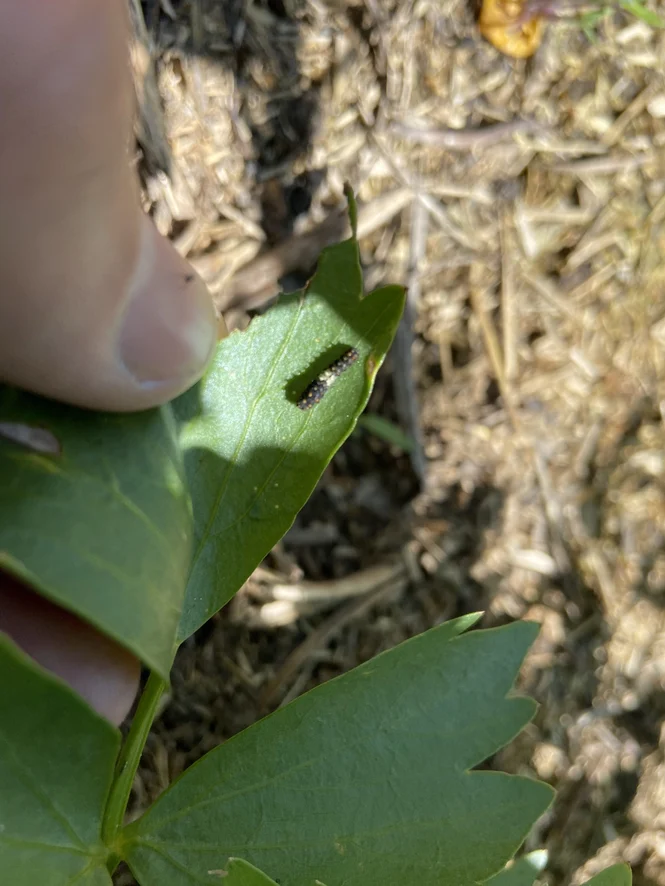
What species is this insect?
Papilio machaon
